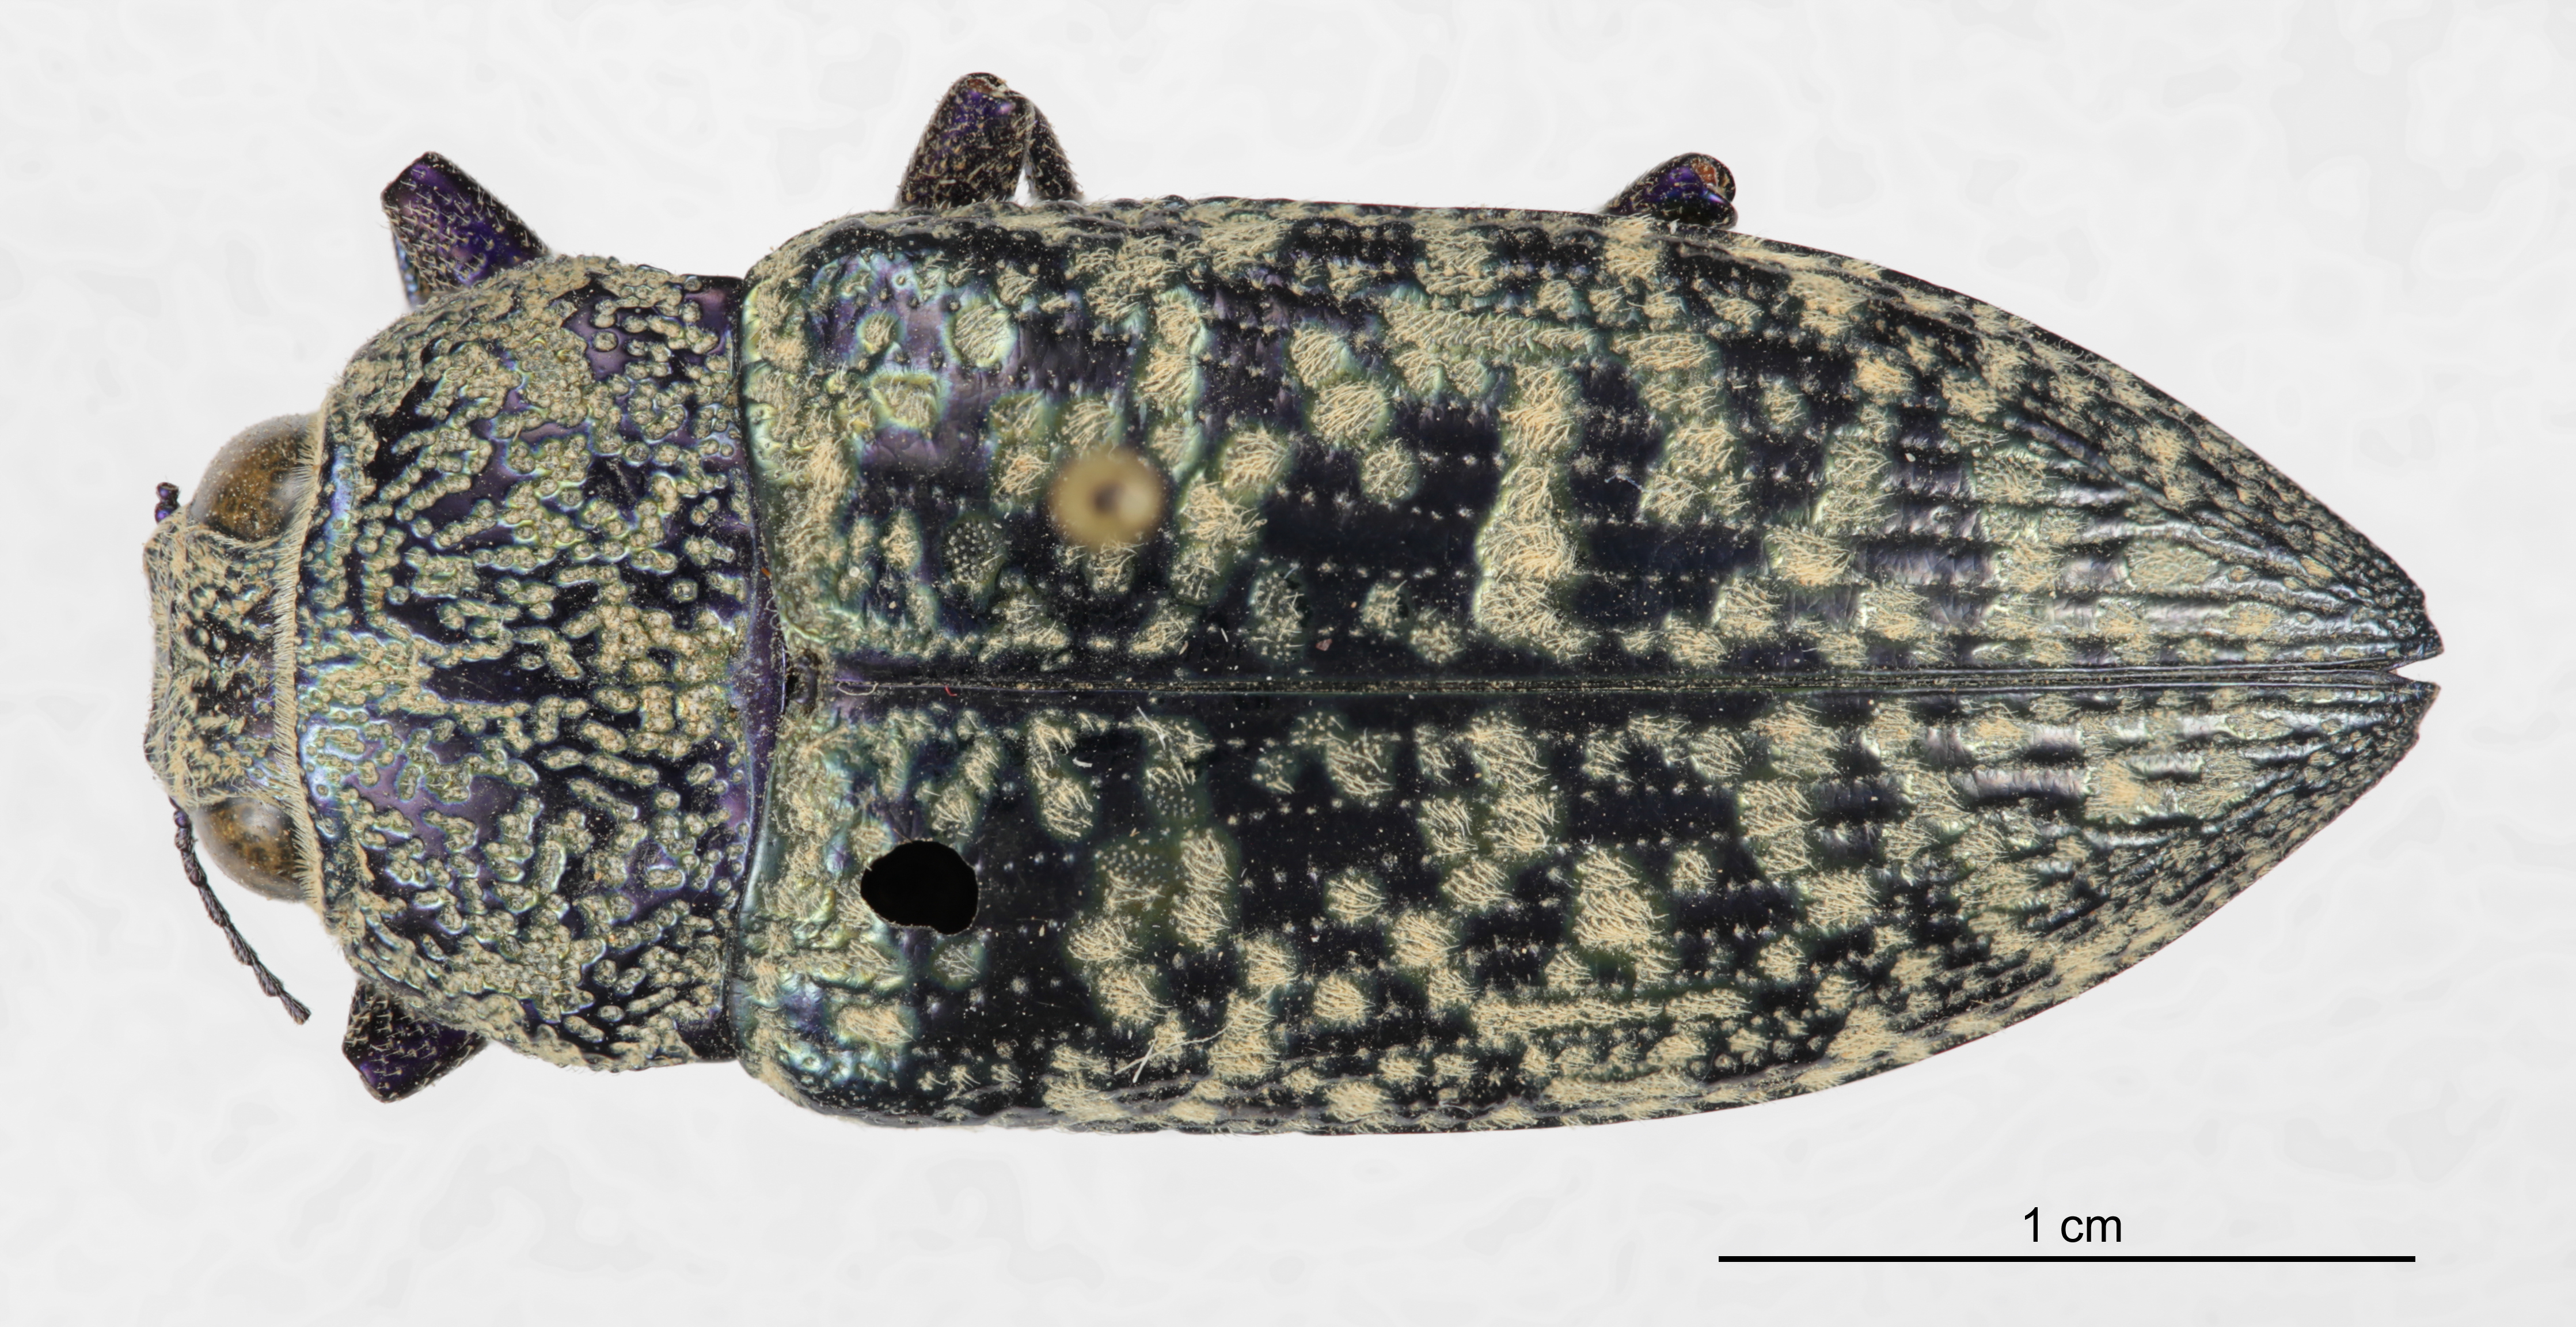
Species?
Lampetis drummondi
